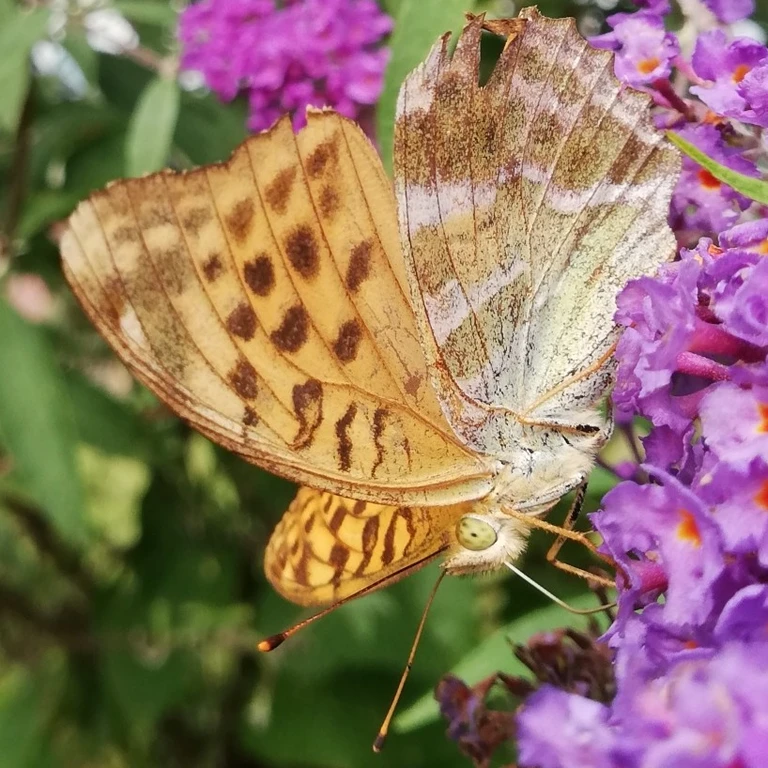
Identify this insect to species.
Argynnis paphia
